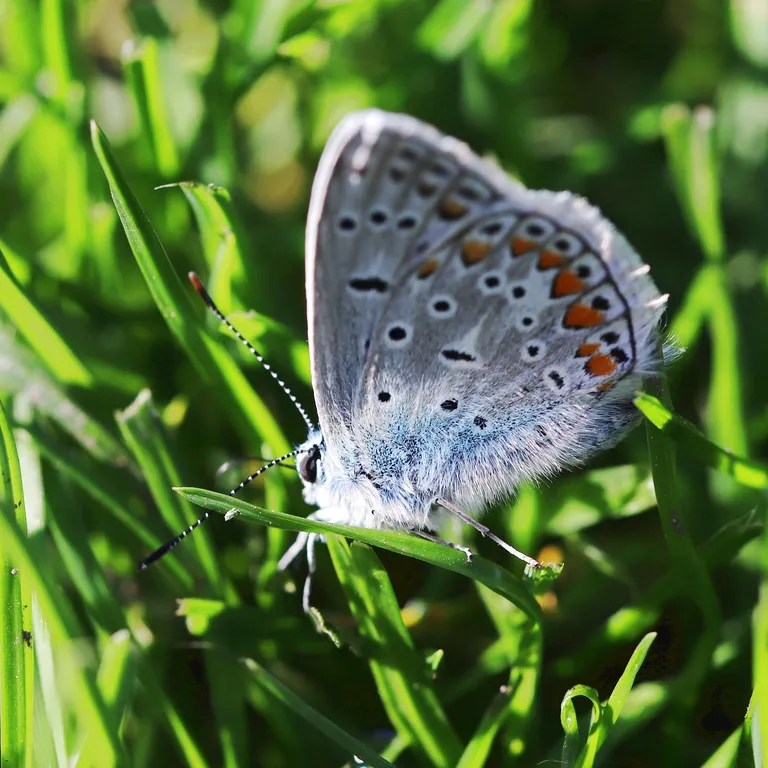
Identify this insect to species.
Polyommatus icarus
